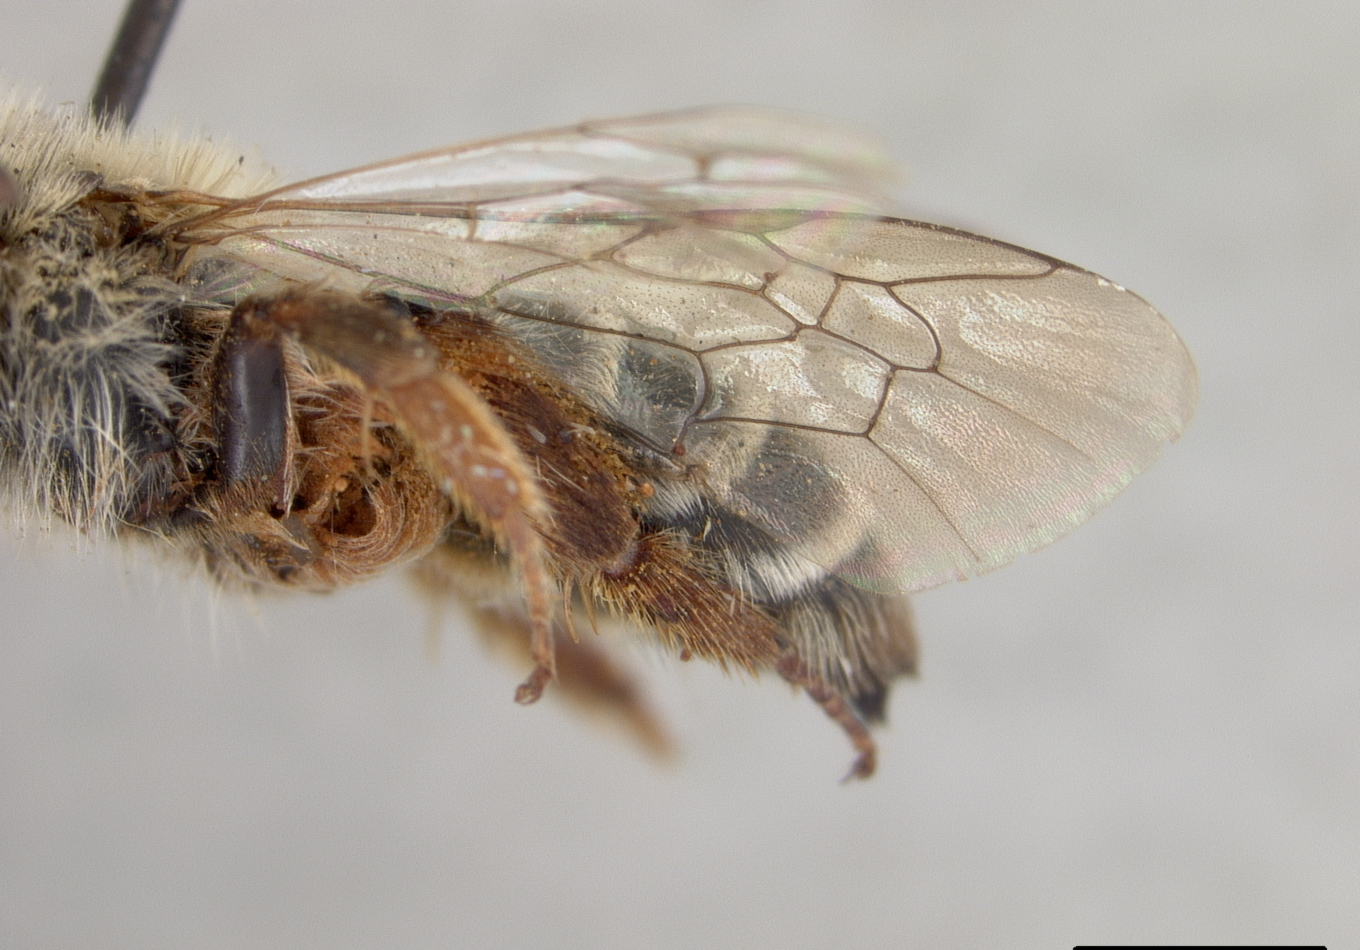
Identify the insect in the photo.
Andrena rupshuensis
